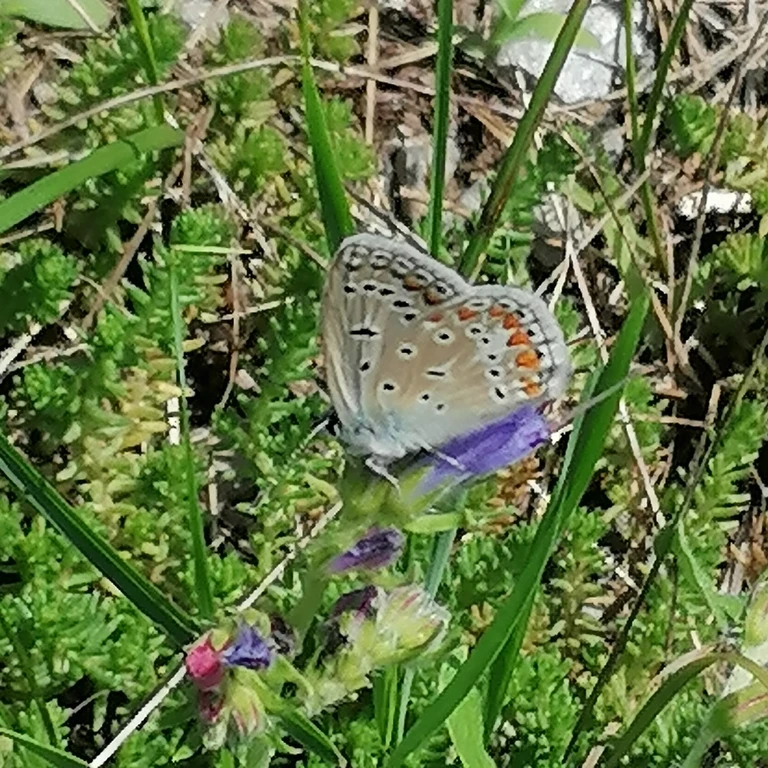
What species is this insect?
Polyommatus icarus
